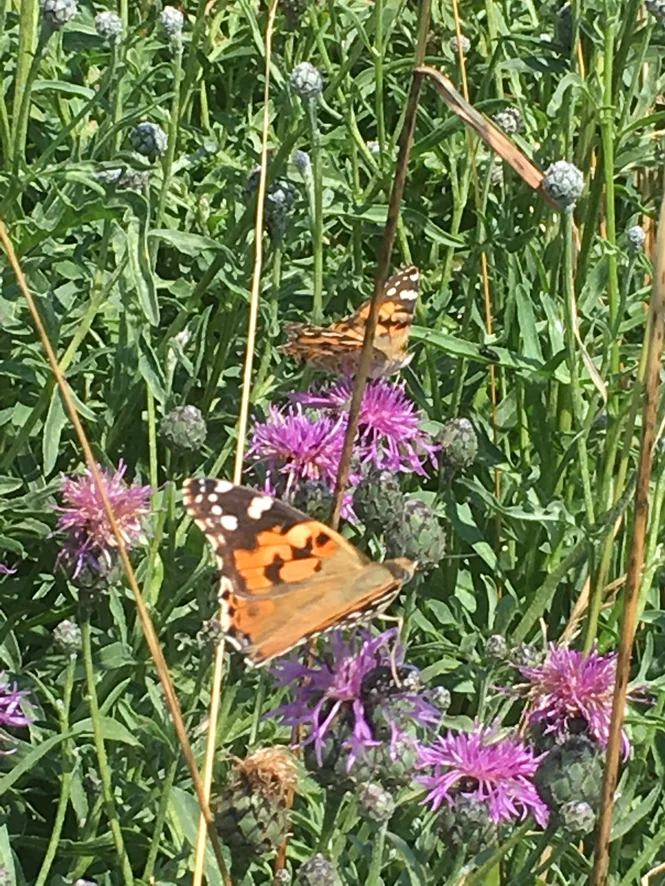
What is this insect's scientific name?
Vanessa cardui
